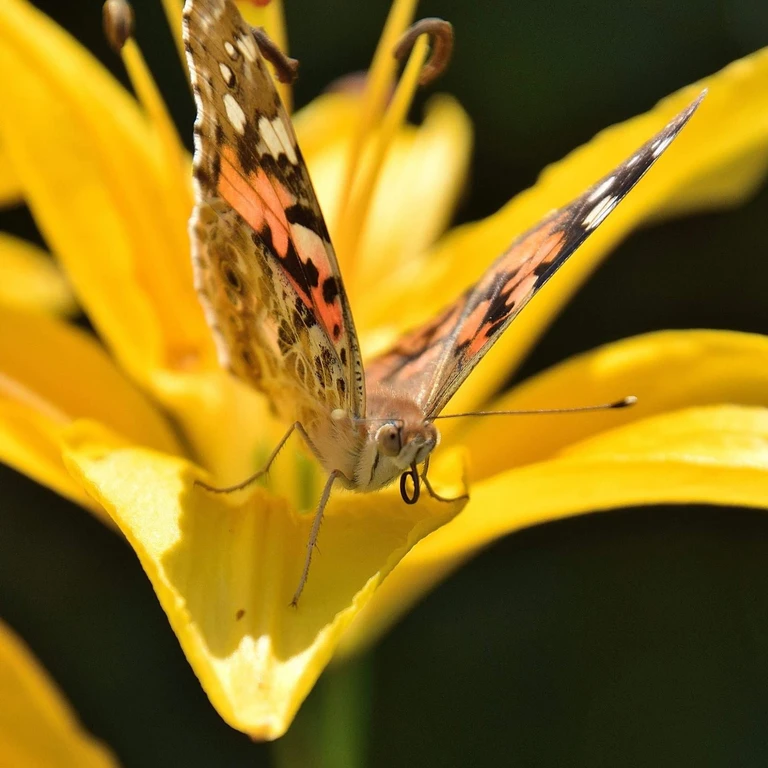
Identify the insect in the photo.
Vanessa cardui
